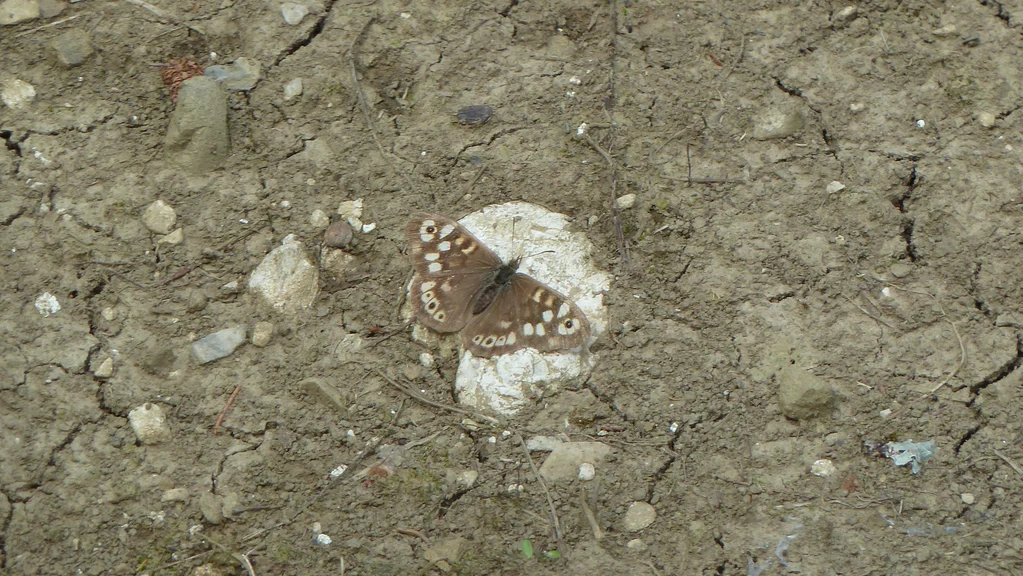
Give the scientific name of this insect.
Pararge aegeria
